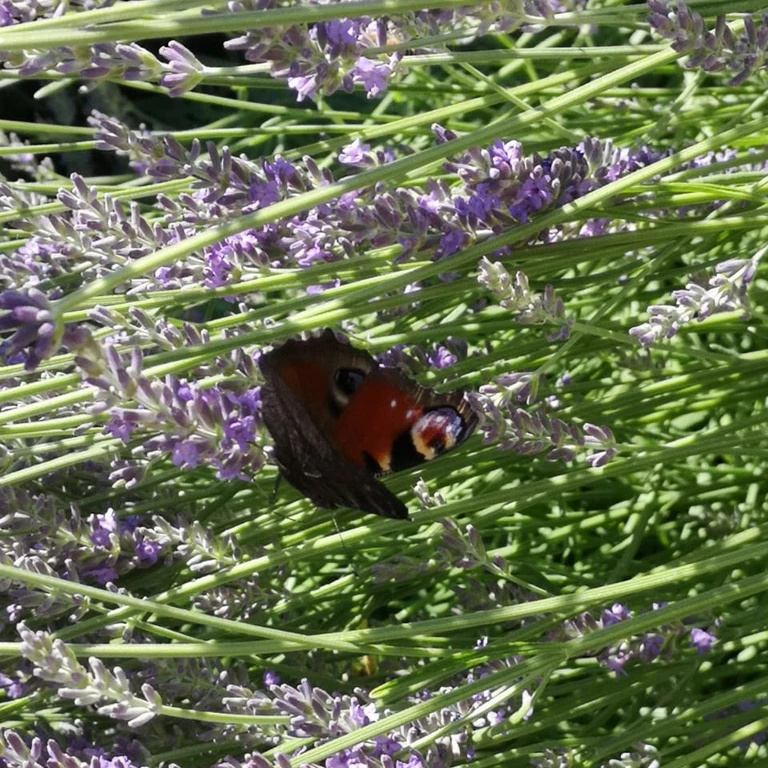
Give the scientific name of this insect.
Aglais io
